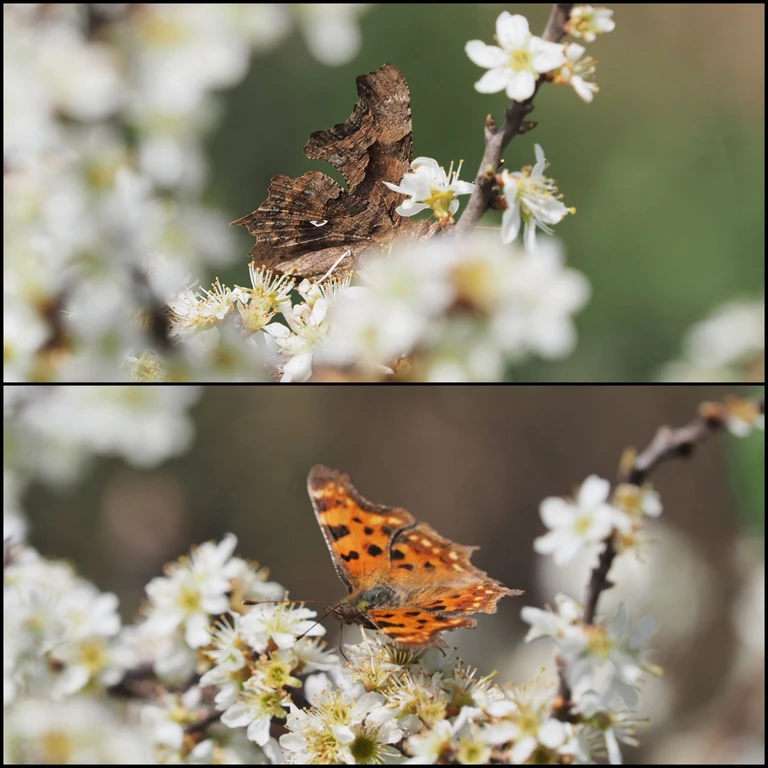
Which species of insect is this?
Polygonia c-album
